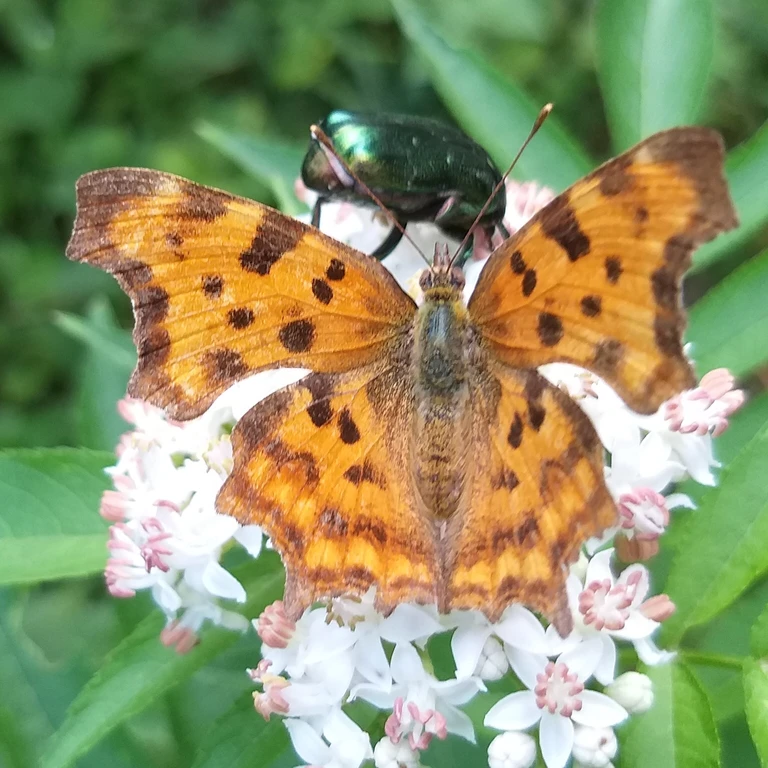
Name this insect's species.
Polygonia c-album
